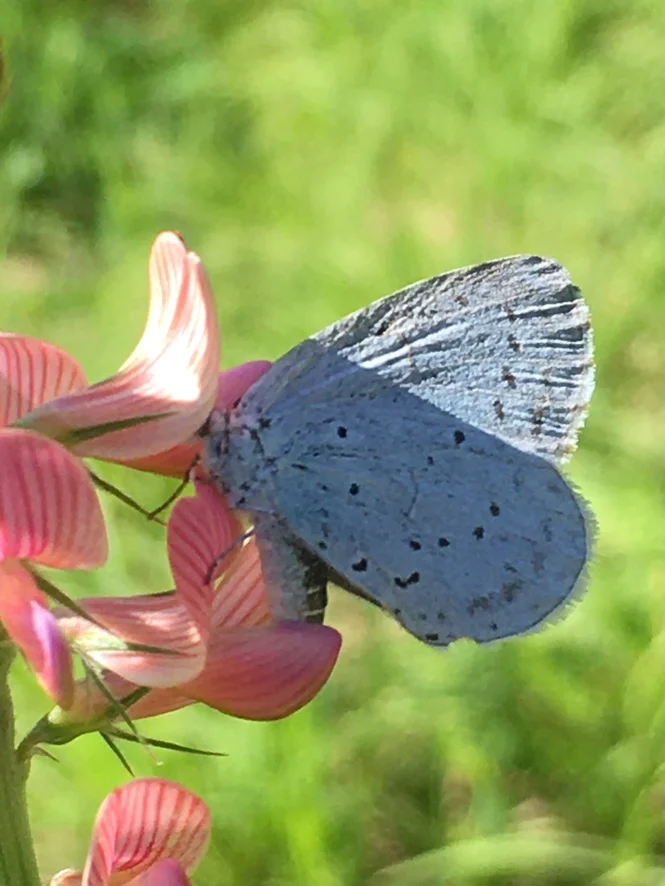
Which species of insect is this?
Celastrina argiolus
